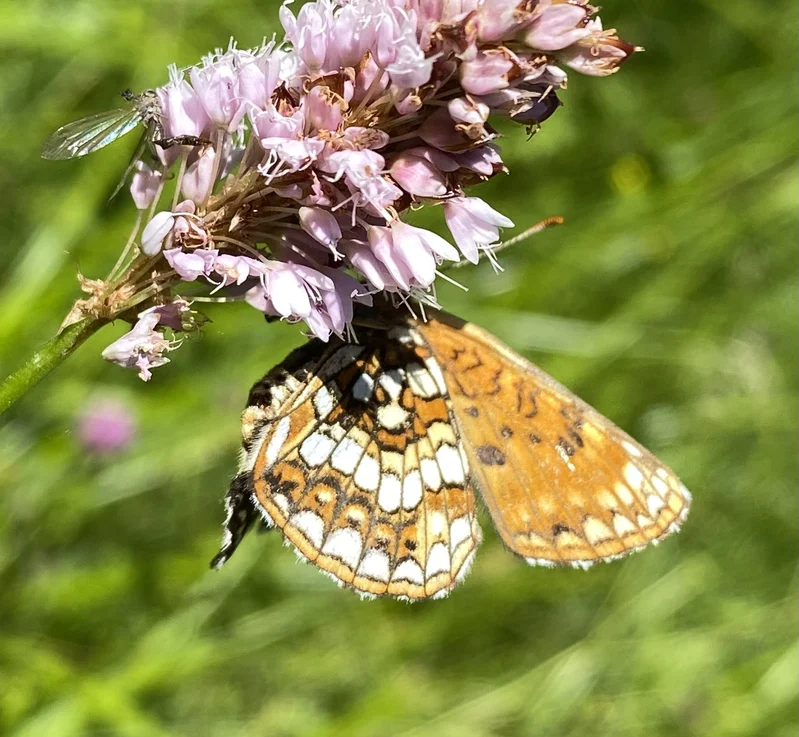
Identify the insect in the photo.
Melitaea diamina
